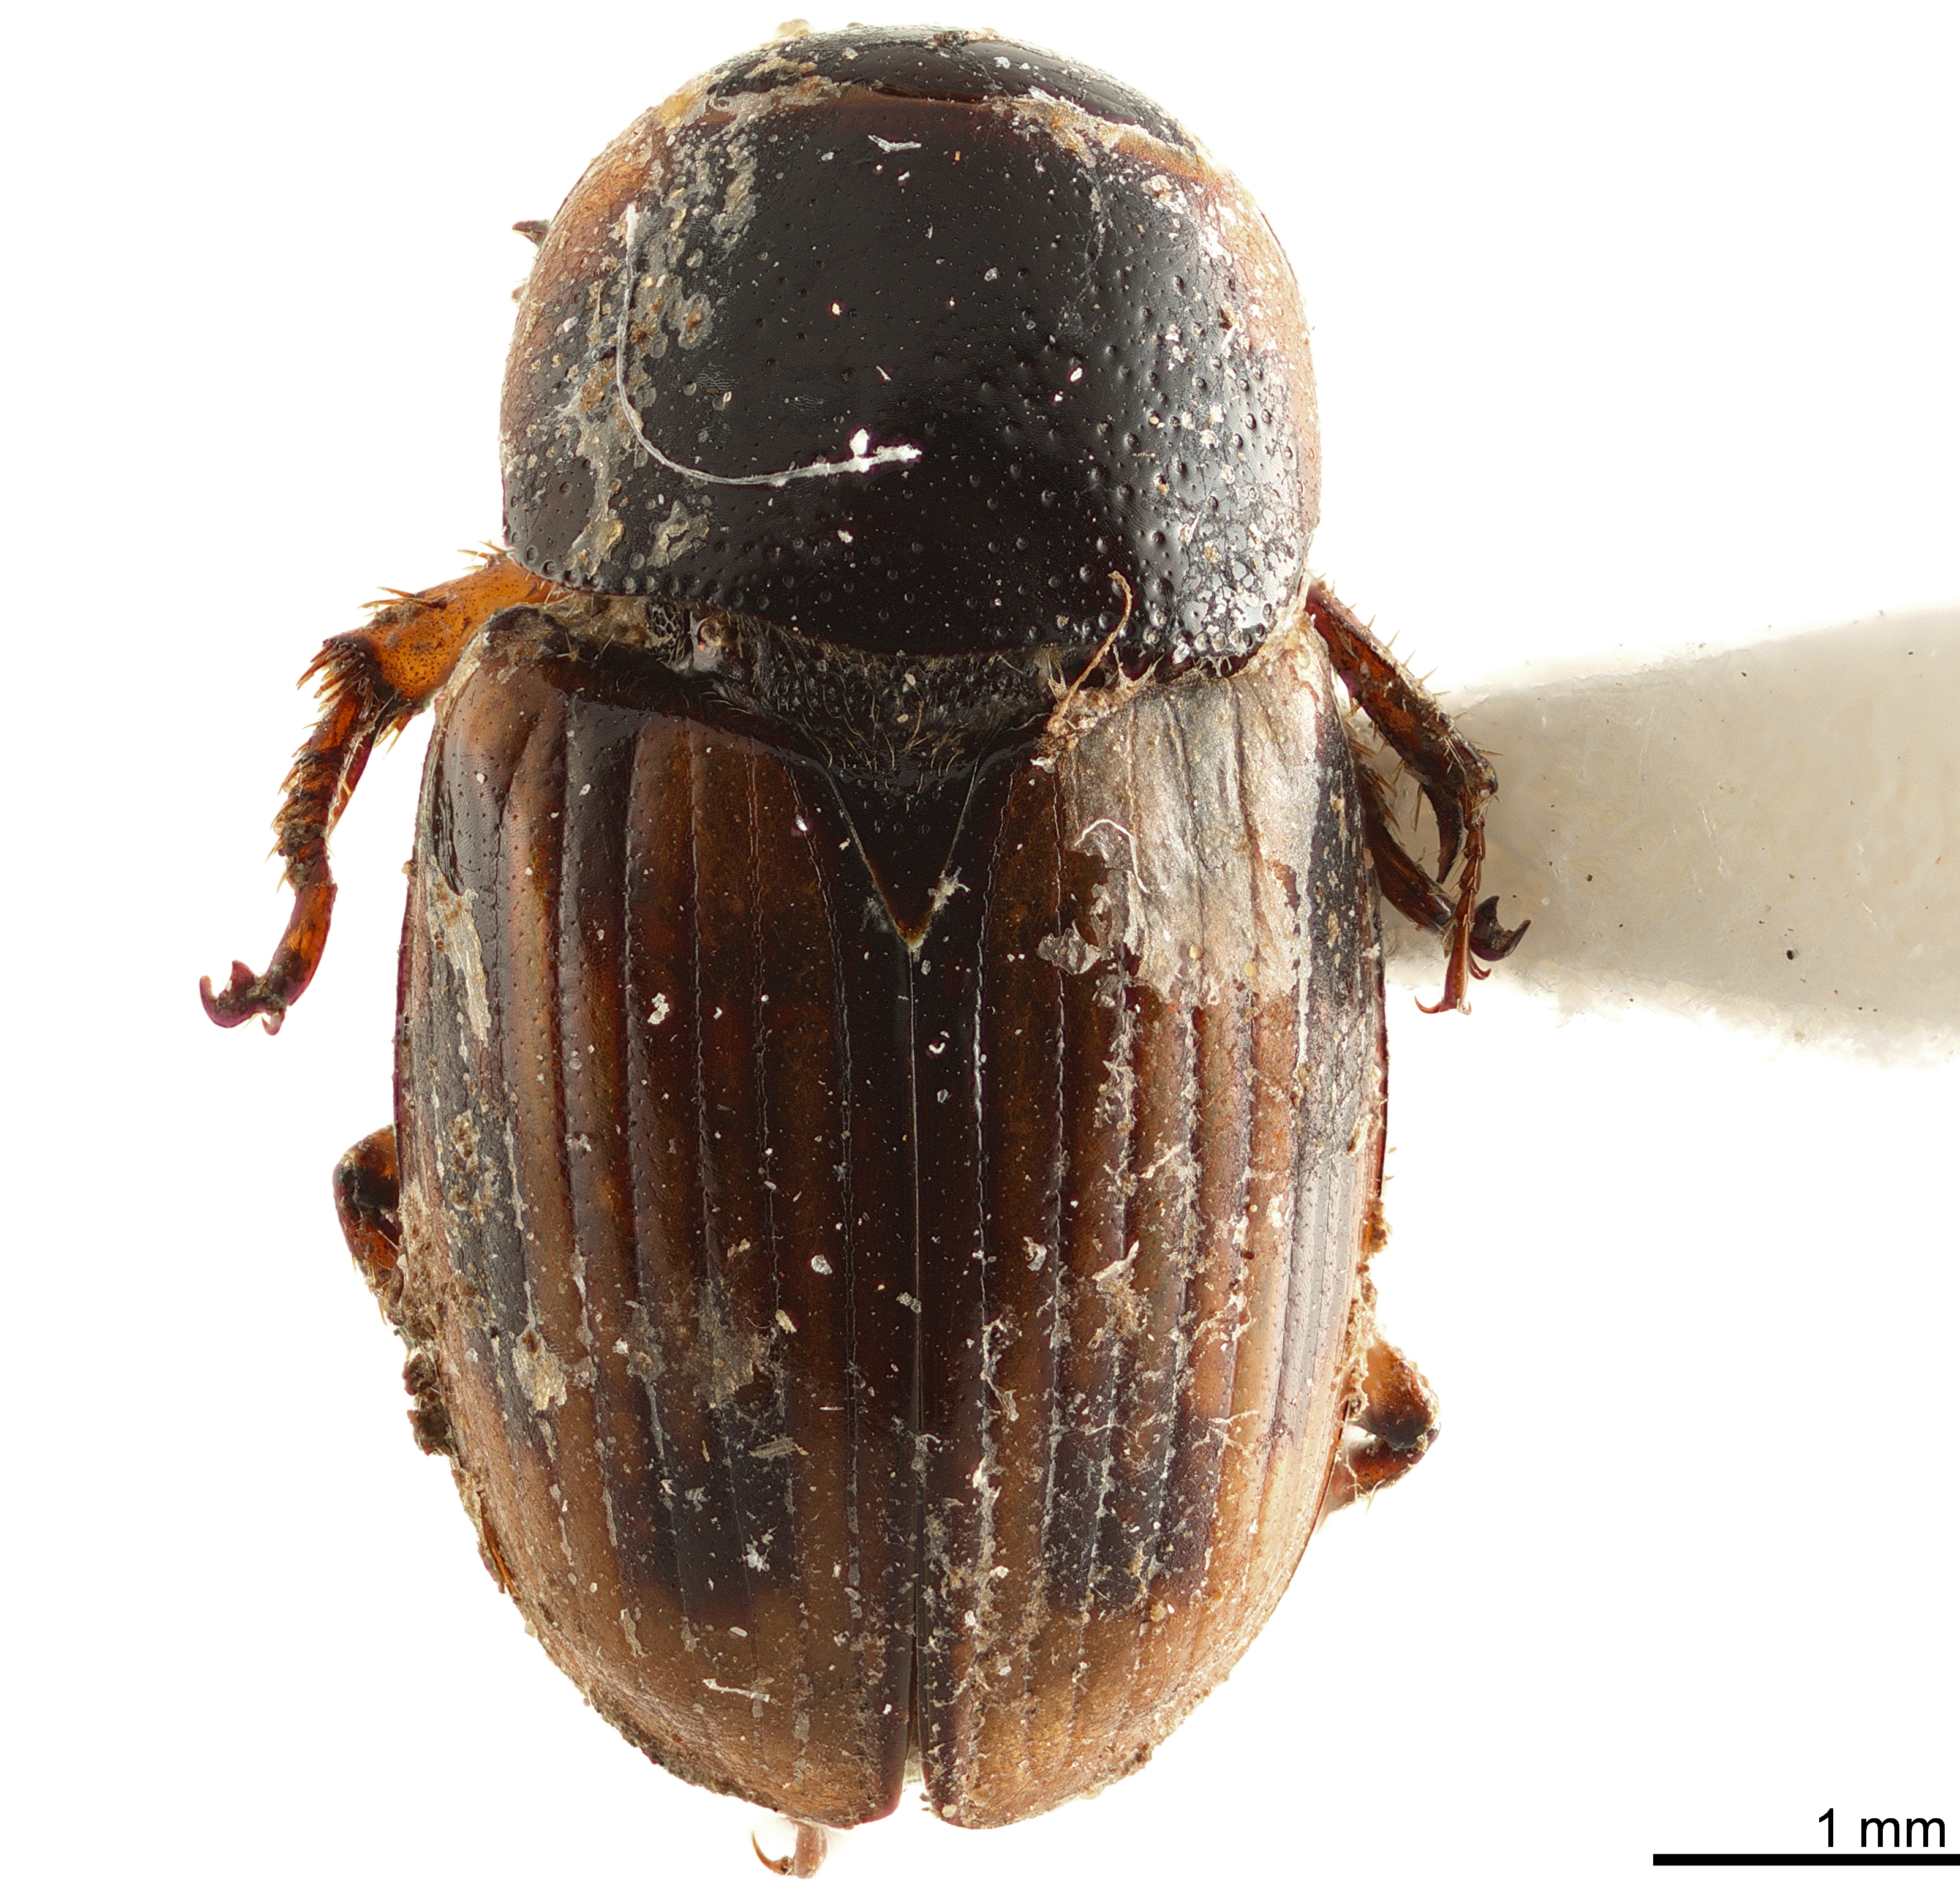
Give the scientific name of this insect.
Macroretrus confusus
